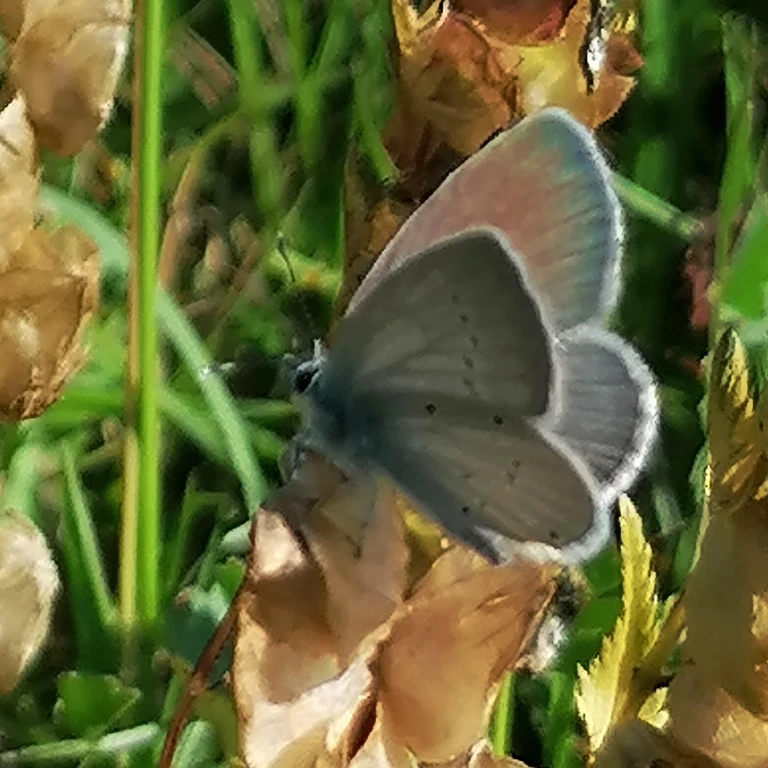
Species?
Cupido minimus
